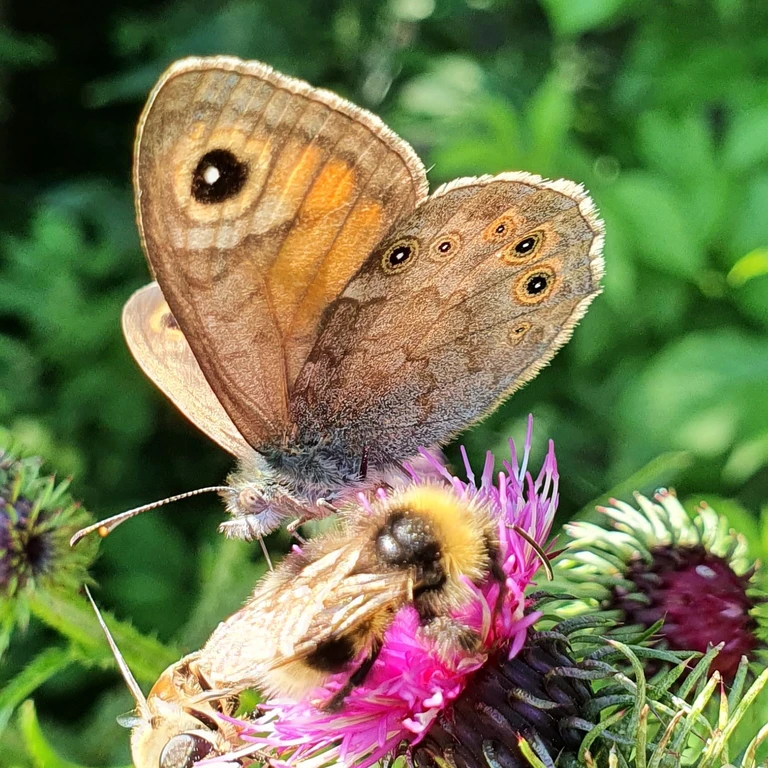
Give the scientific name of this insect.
Lasiommata maera (also Pararge maera)
